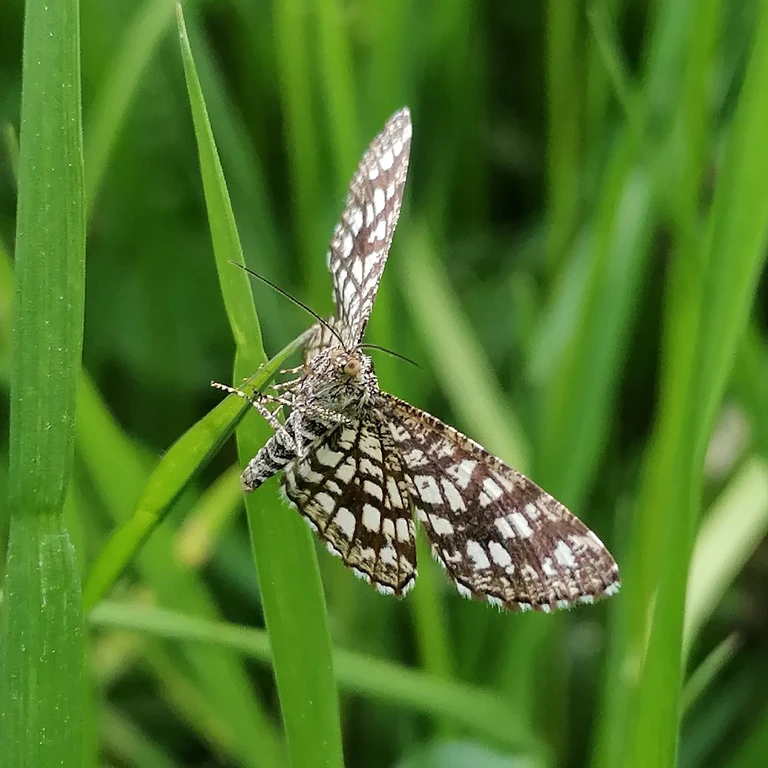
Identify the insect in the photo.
Chiasmia clathrata
